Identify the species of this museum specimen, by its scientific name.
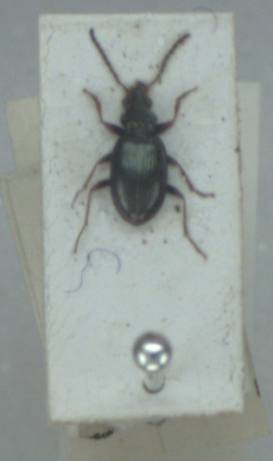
Bembidion deletum
